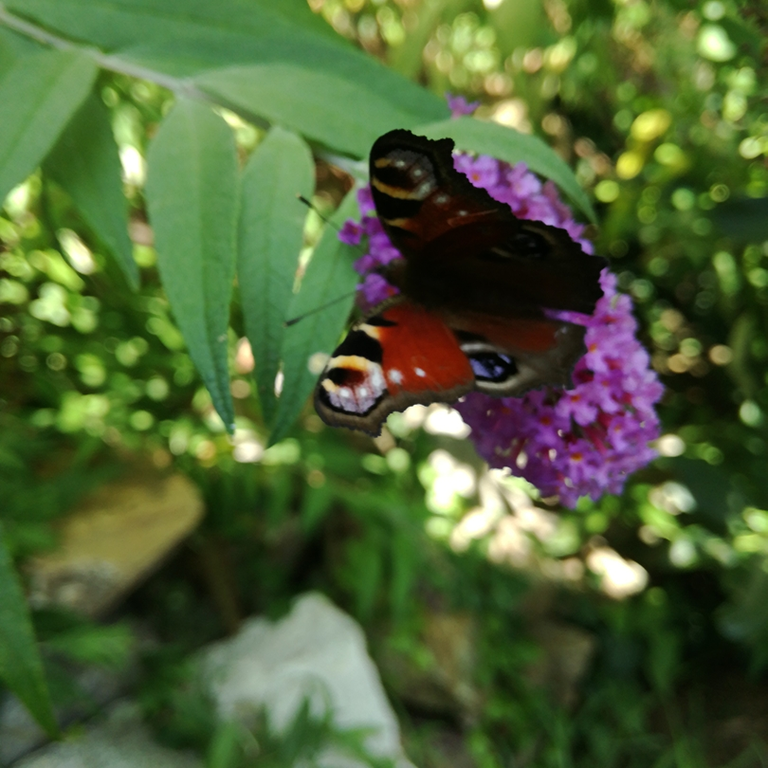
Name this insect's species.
Aglais io
